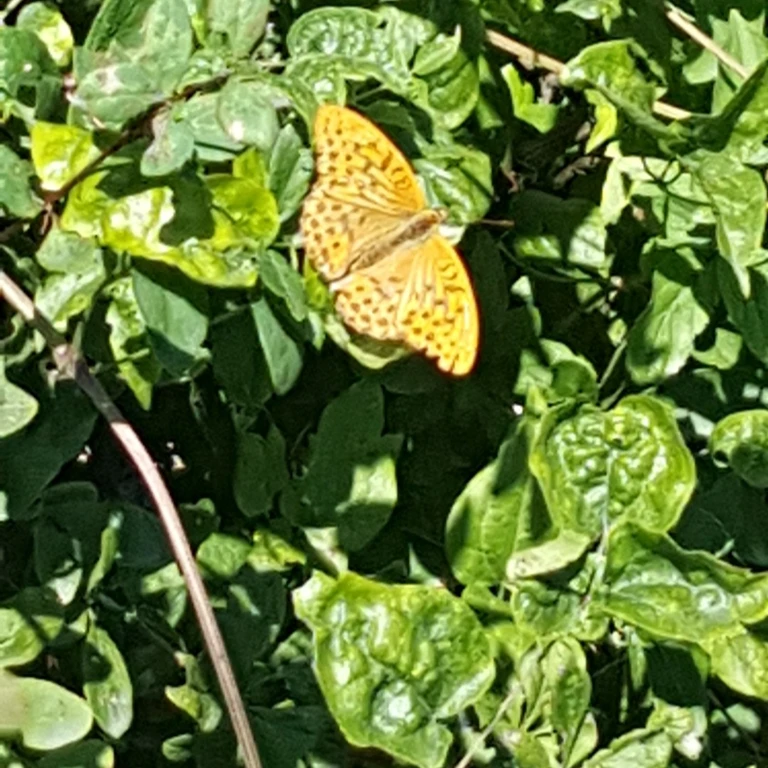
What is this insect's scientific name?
Argynnis paphia
